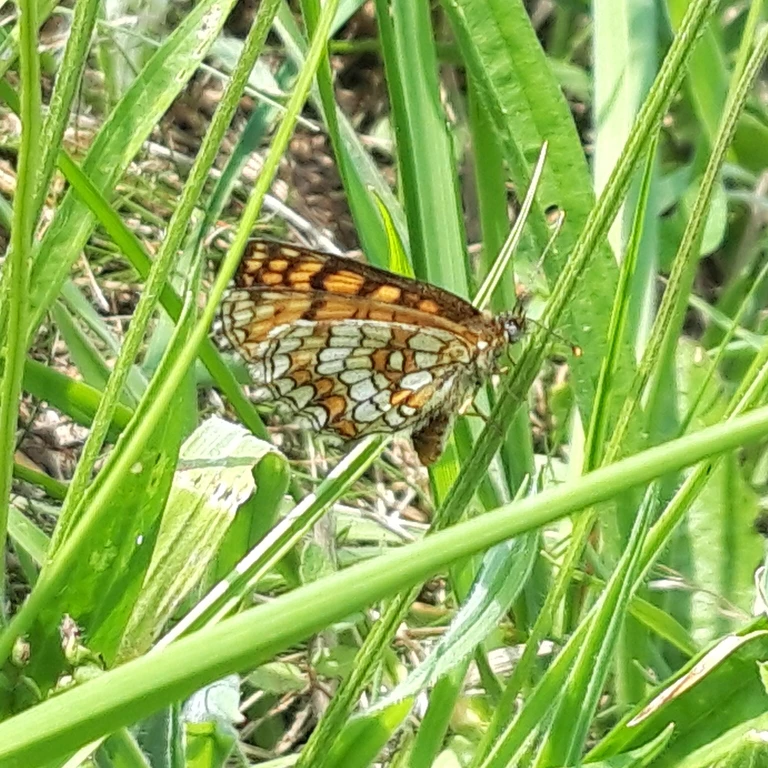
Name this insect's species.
Melitaea athalia
